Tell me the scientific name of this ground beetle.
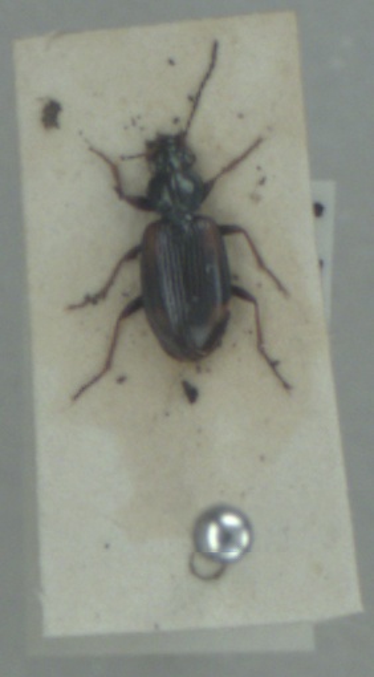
Bembidion bruxellense
